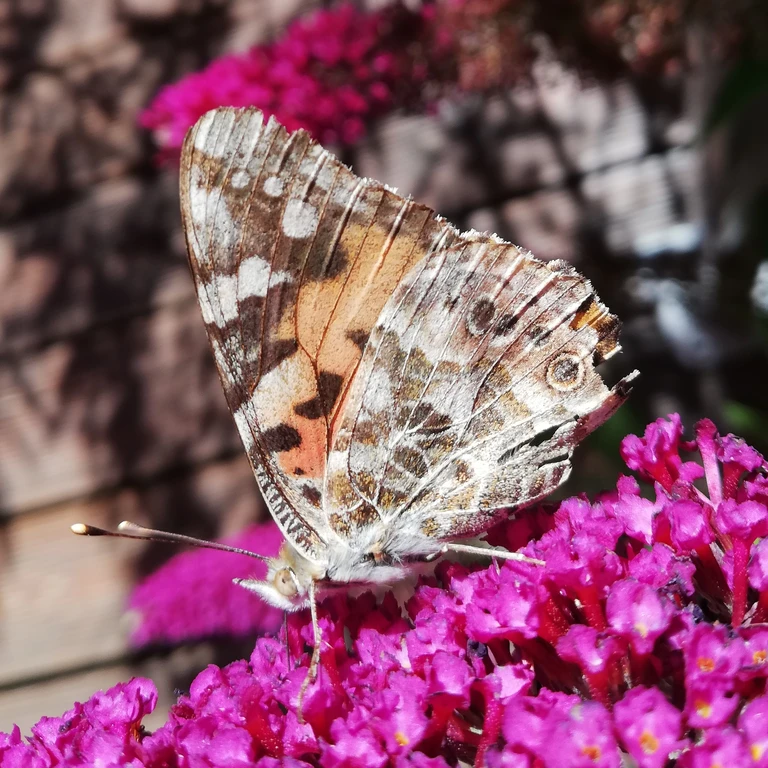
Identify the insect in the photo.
Vanessa cardui
